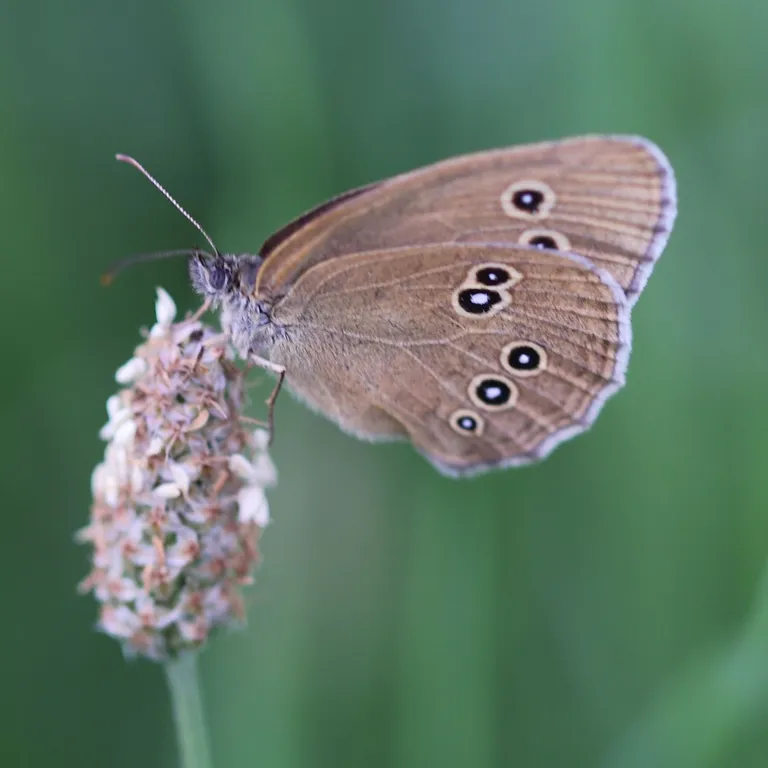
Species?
Aphantopus hyperantus
